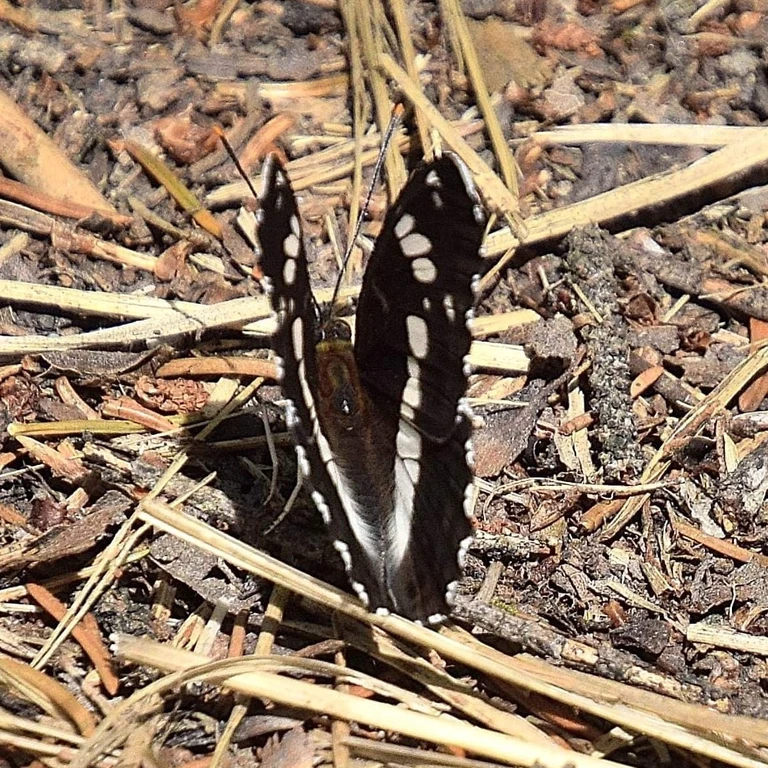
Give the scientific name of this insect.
Limenitis camilla (also Ladoga camilla)
